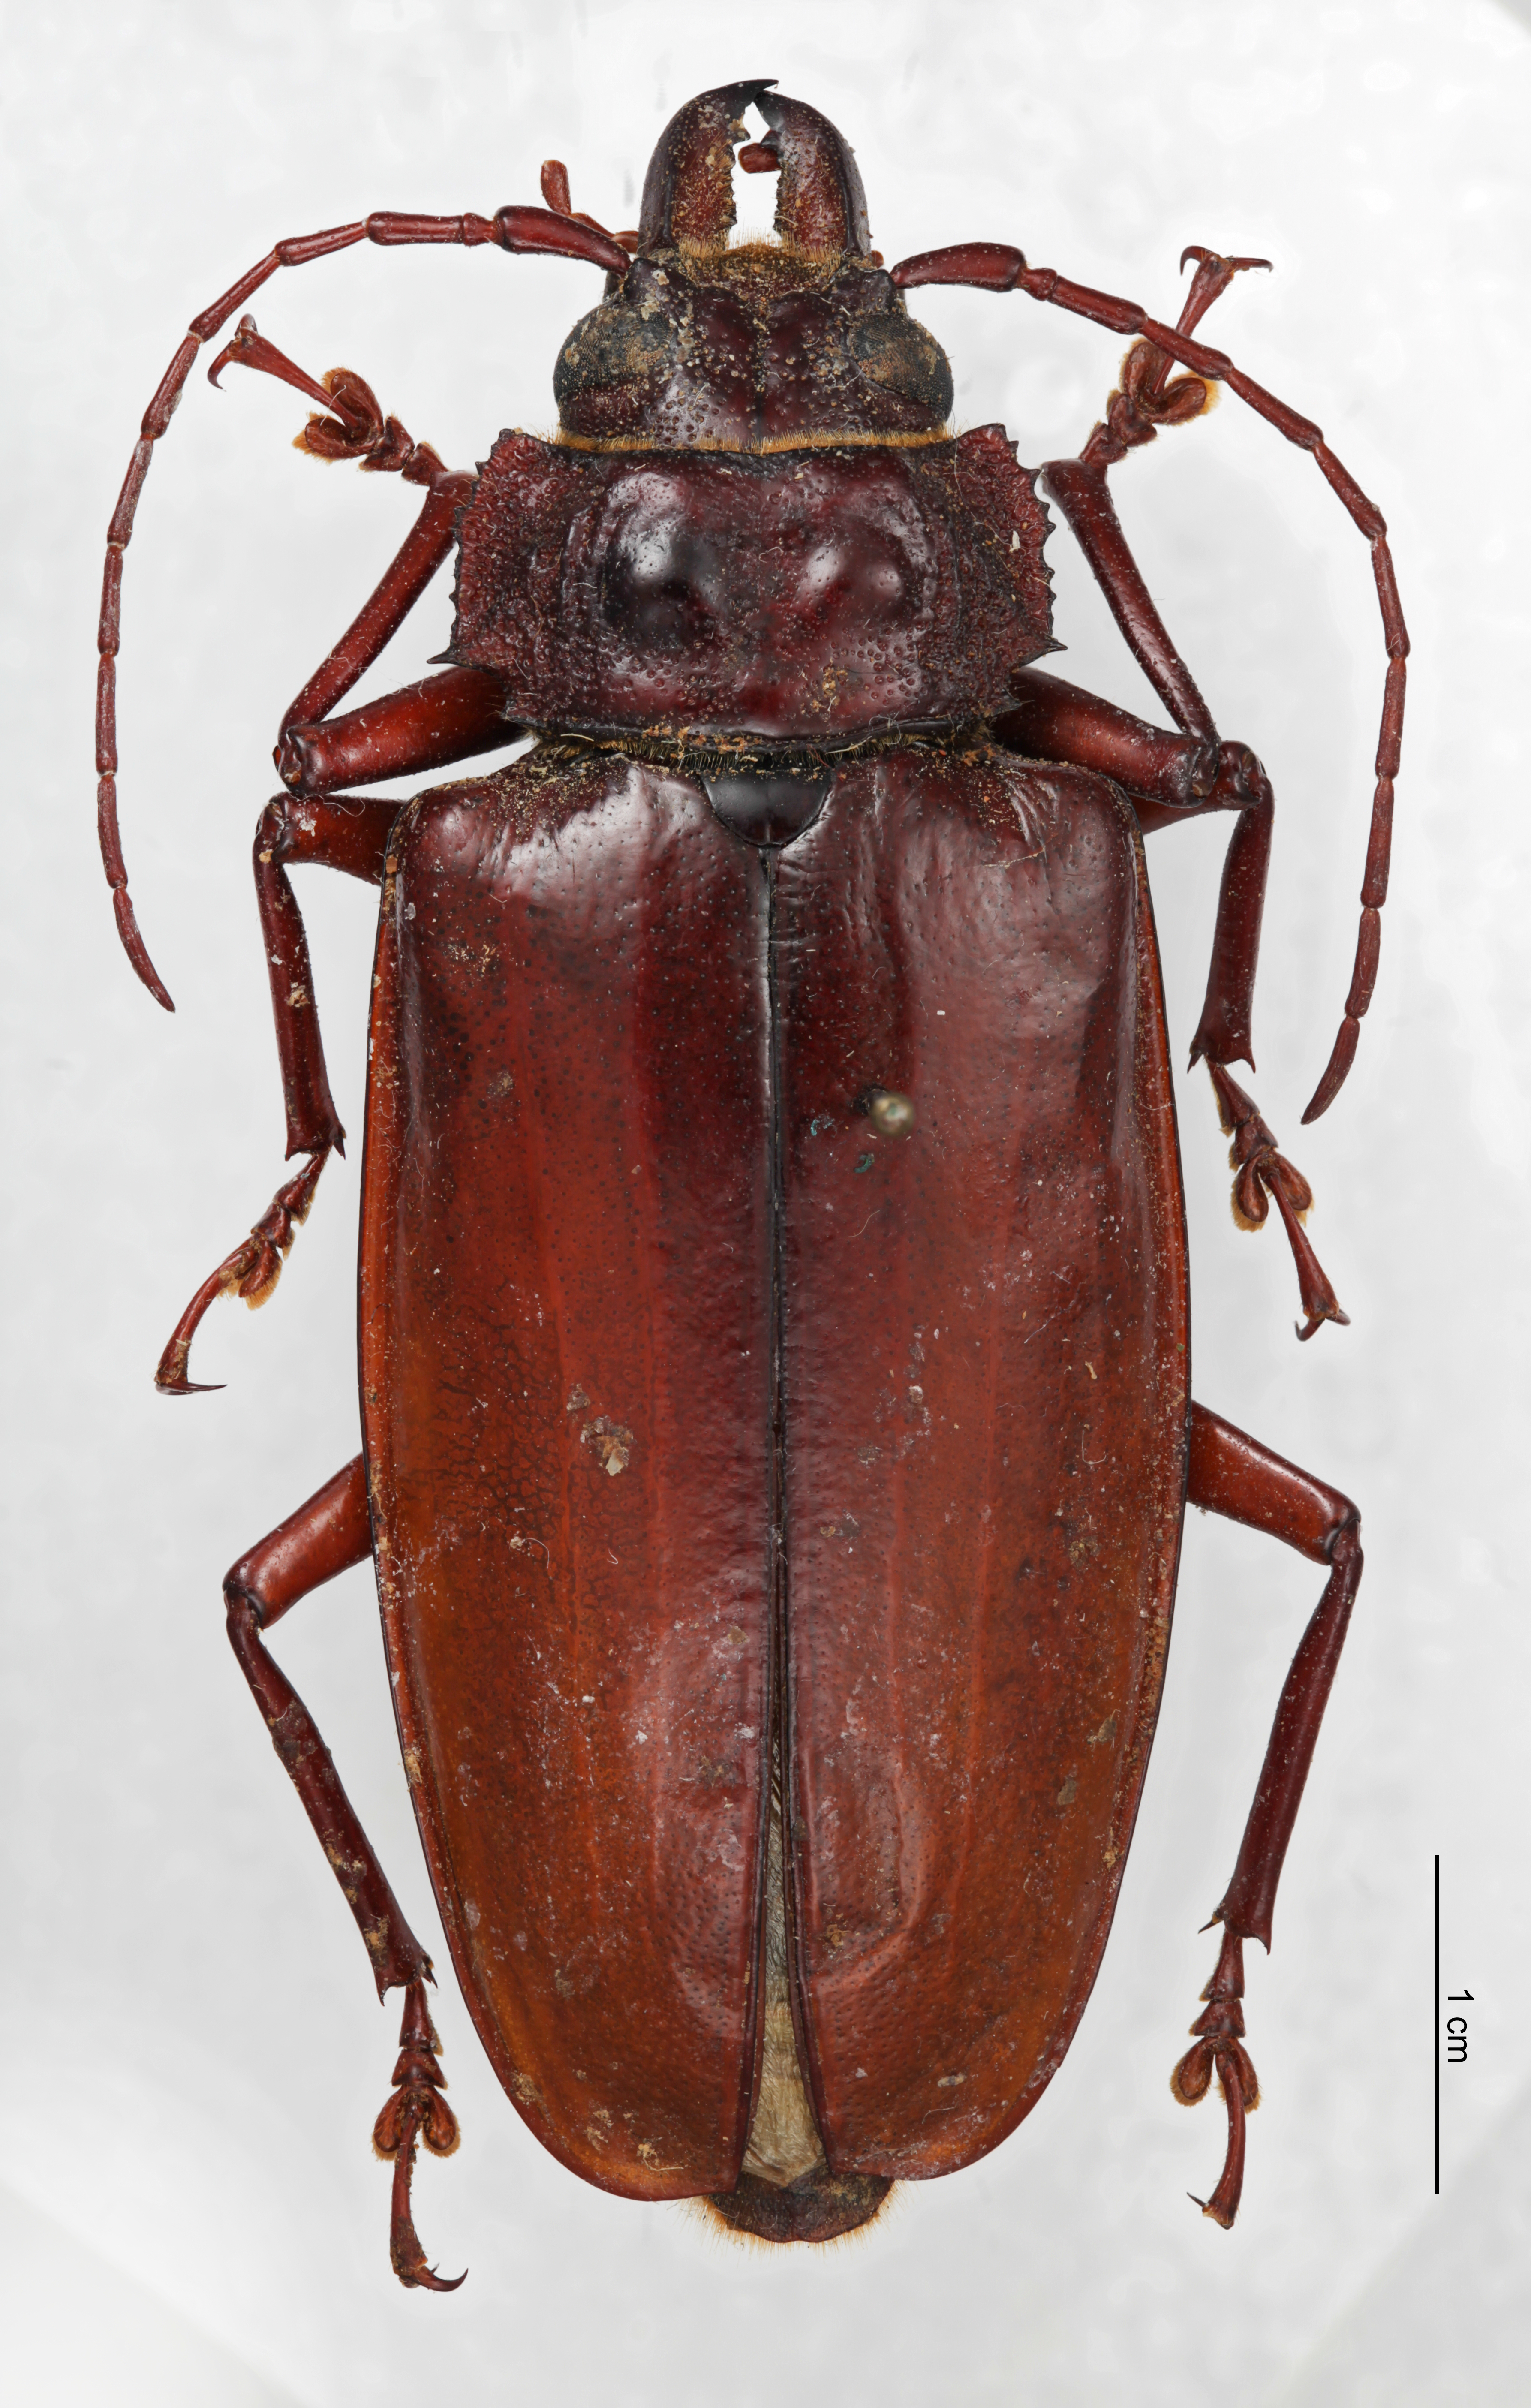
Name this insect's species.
Stenodontes exsertus
